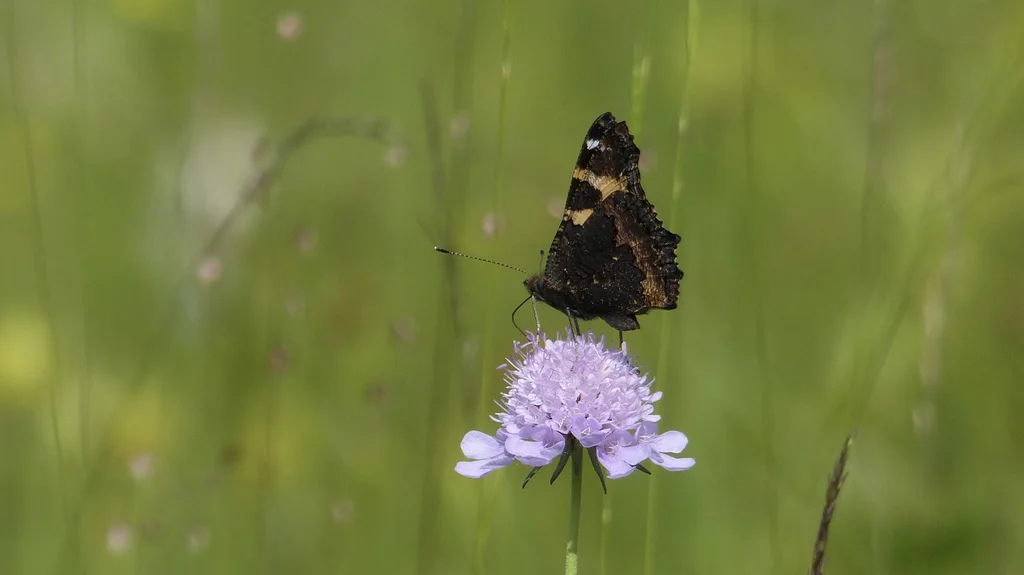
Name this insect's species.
Aglais urticae
